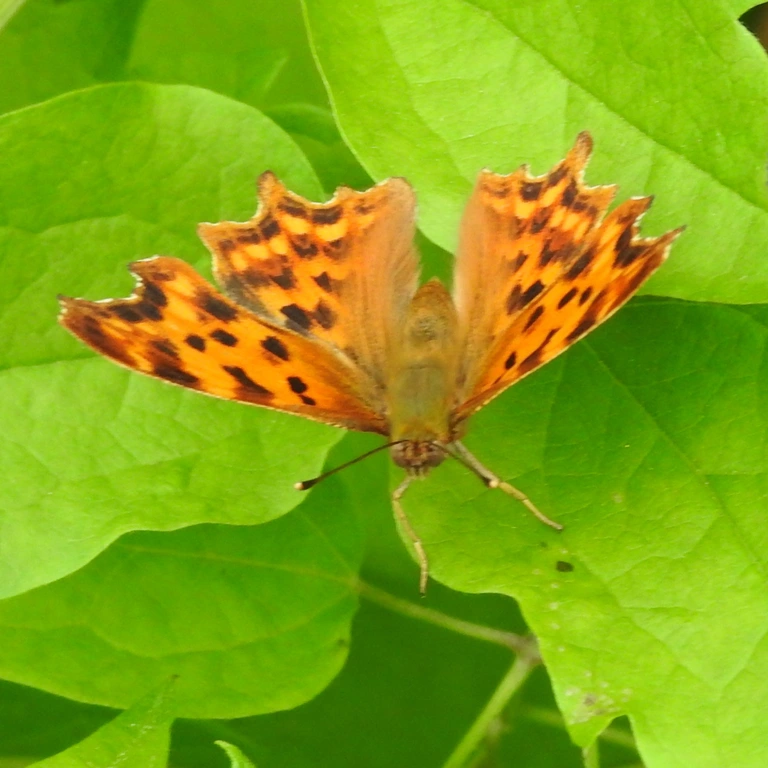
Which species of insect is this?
Polygonia c-album
